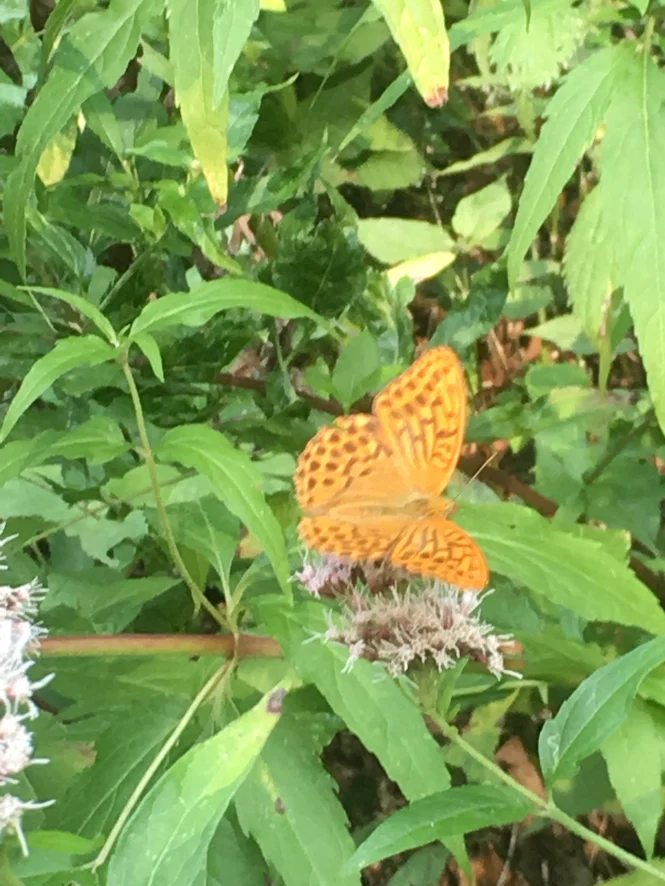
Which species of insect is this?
Argynnis paphia
